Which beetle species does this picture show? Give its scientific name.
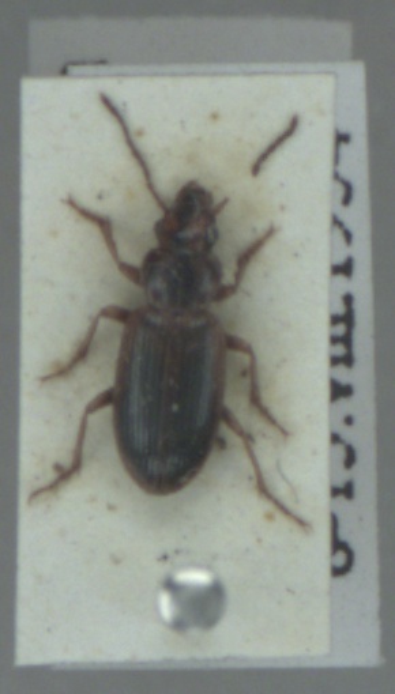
Dicheirotrichus gustavii
